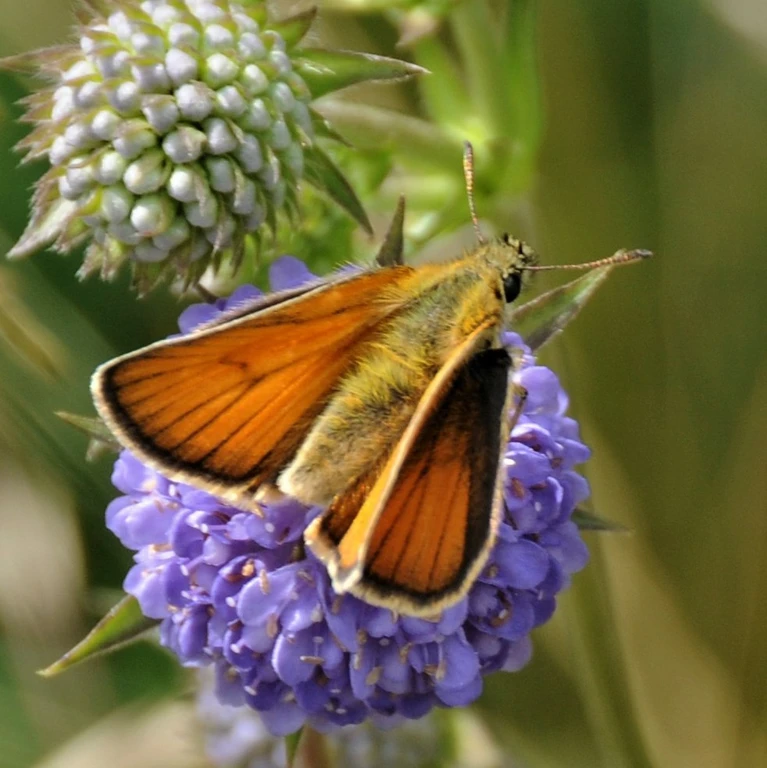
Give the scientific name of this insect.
Thymelicus lineola
